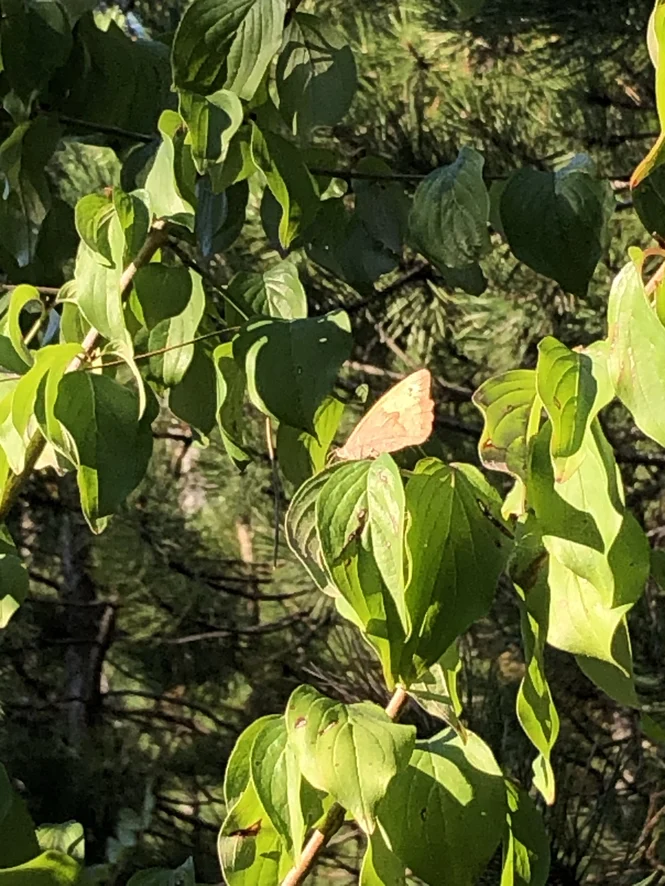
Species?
Maniola jurtina
